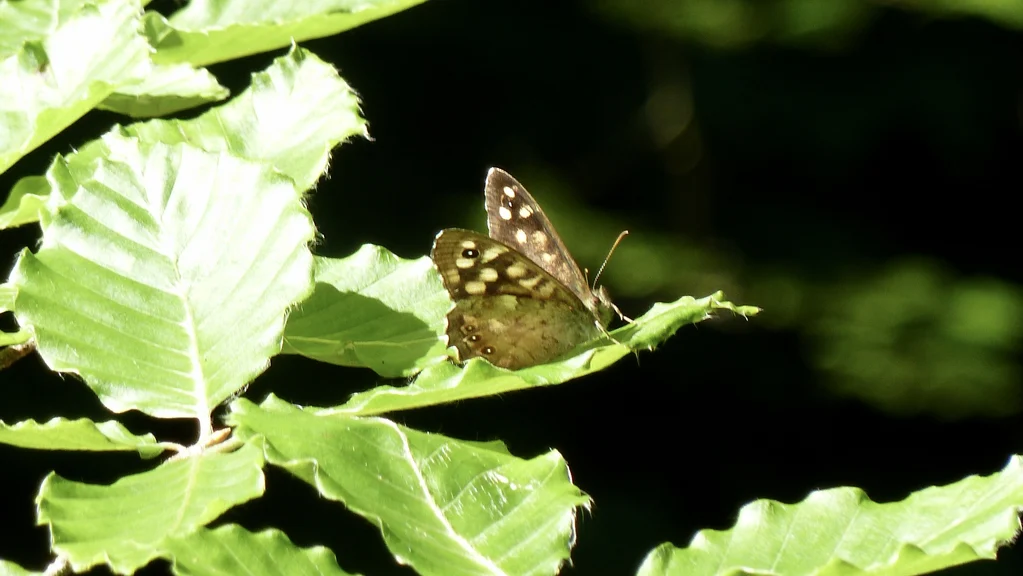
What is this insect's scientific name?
Pararge aegeria
